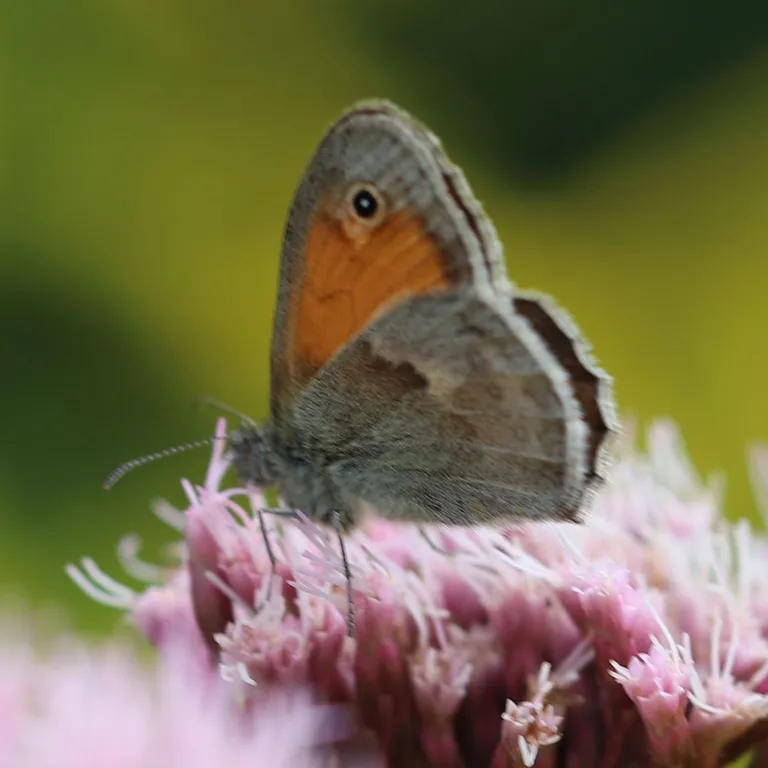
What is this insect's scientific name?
Coenonympha pamphilus
